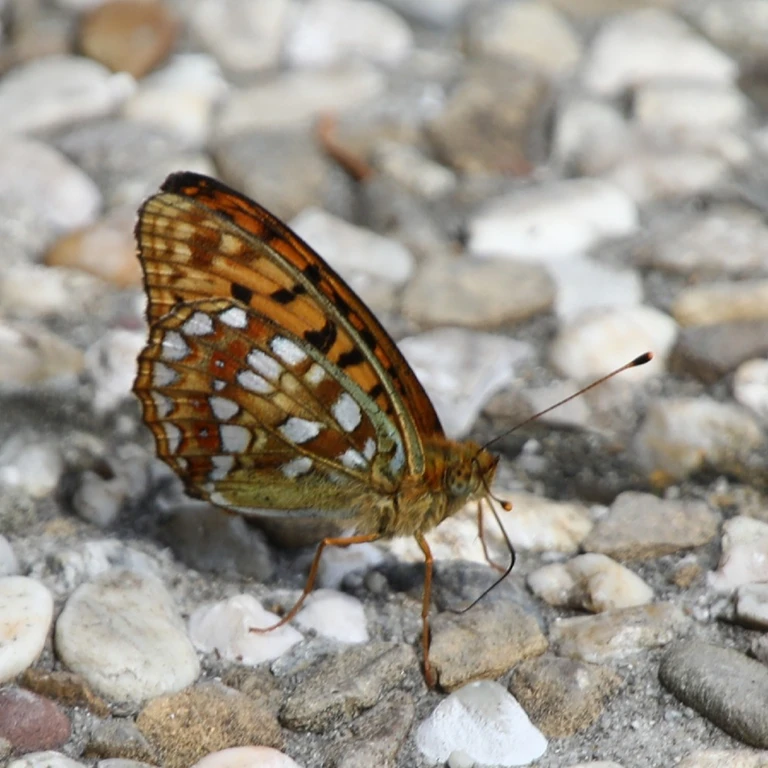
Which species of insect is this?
Fabriciana adippe
